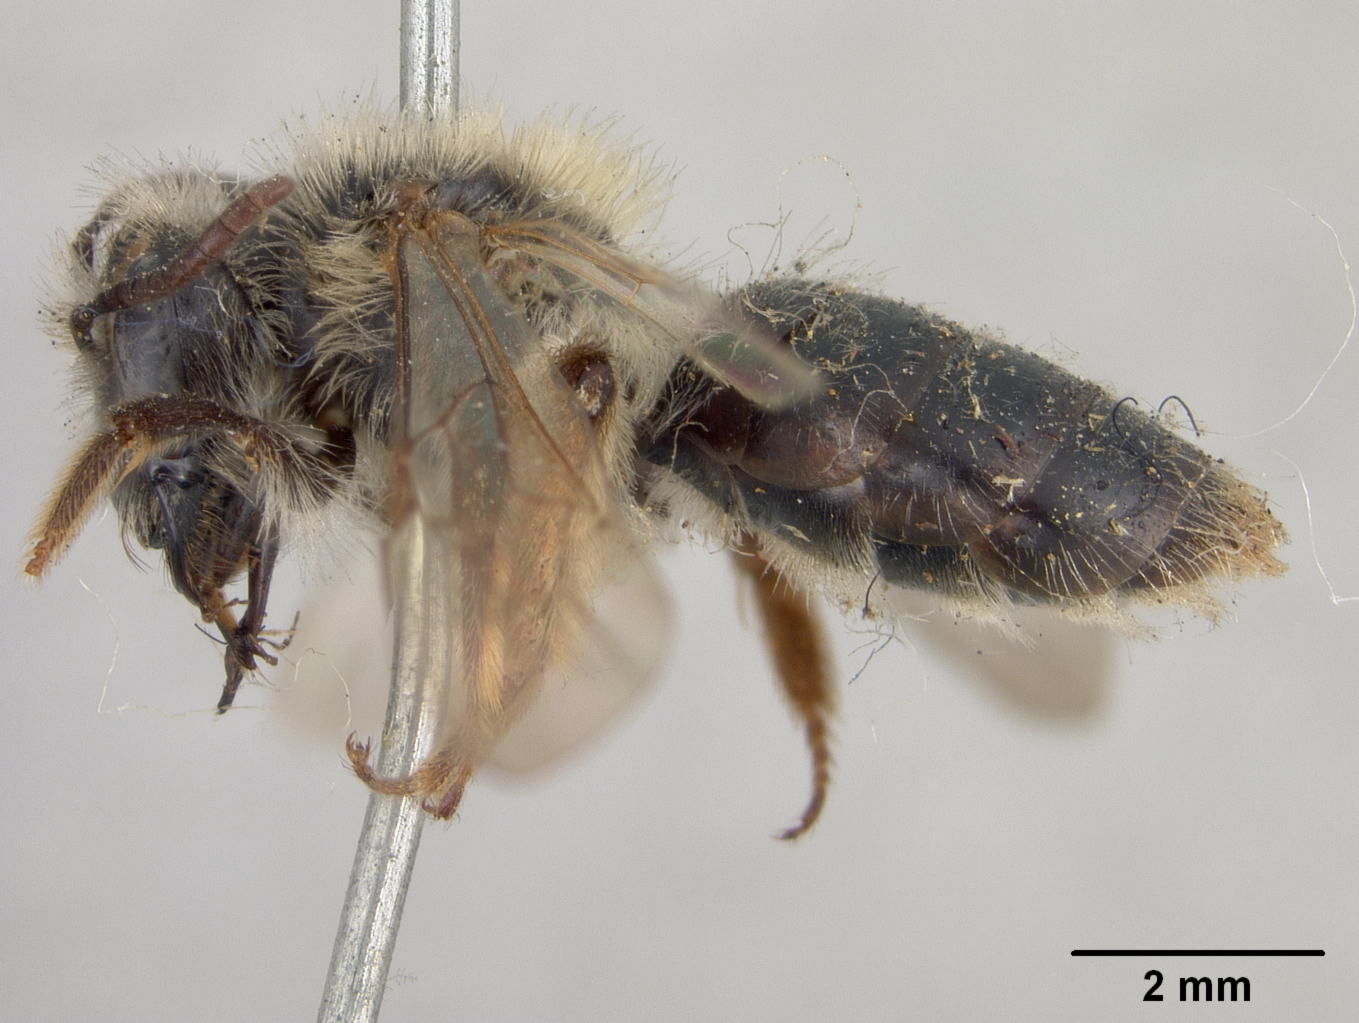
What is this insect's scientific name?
Andrena rufosignata
